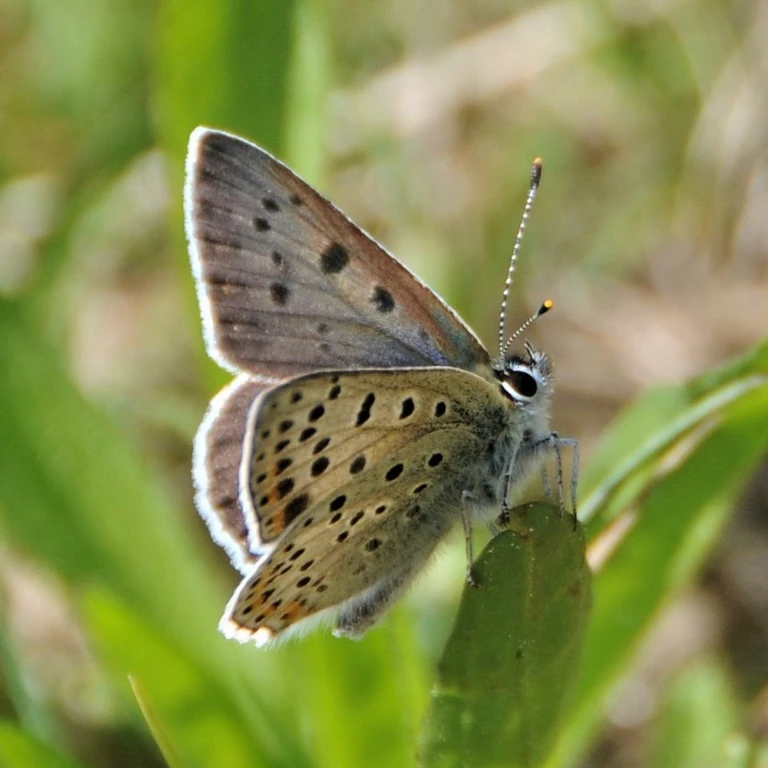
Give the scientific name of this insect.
Lycaena tityrus (also Loweia tityrus)
